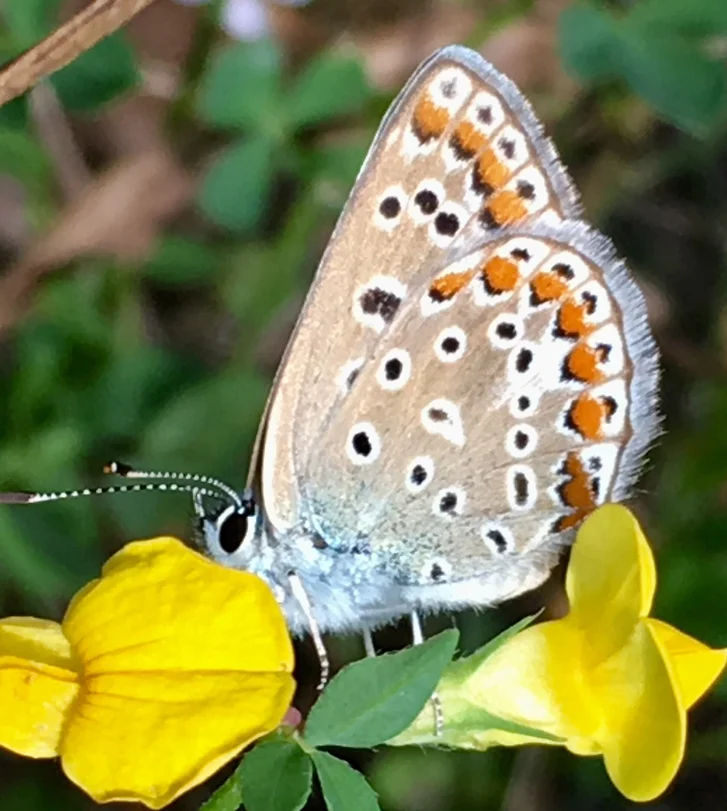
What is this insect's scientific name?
Polyommatus icarus
